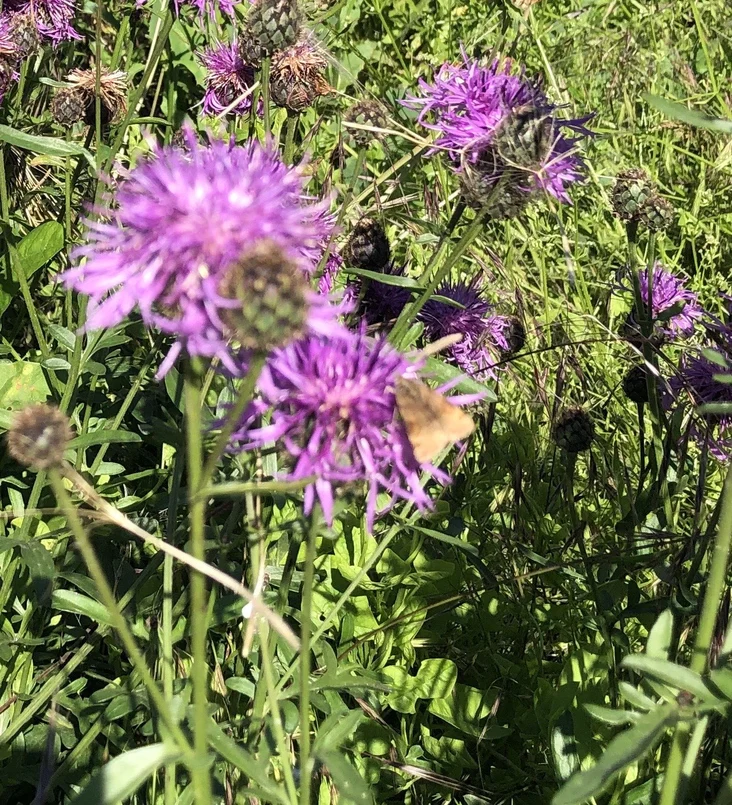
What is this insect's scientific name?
Euclidia glyphica
